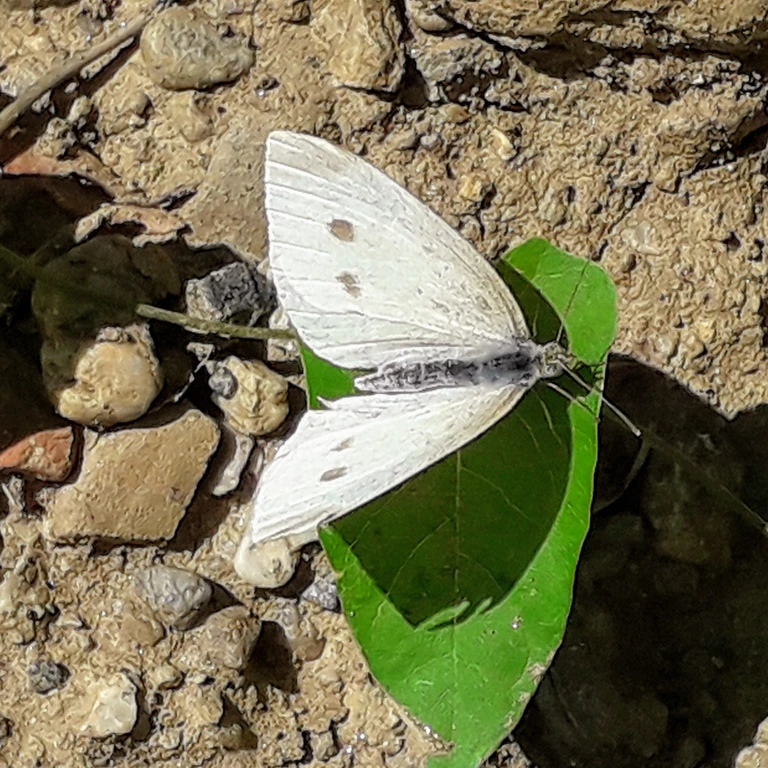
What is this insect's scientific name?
Pieris rapae
